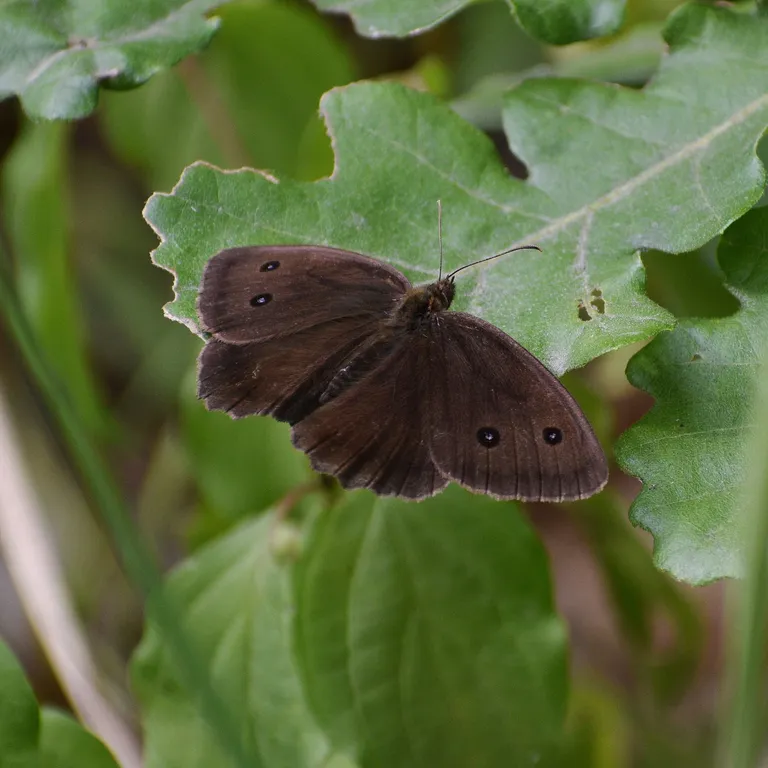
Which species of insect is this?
Minois dryas
